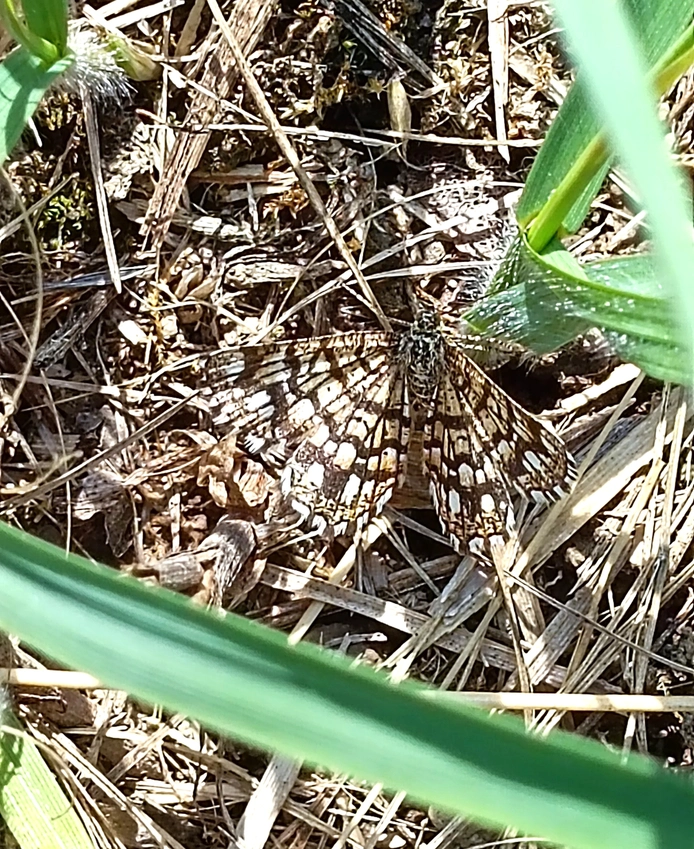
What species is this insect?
Chiasmia clathrata
